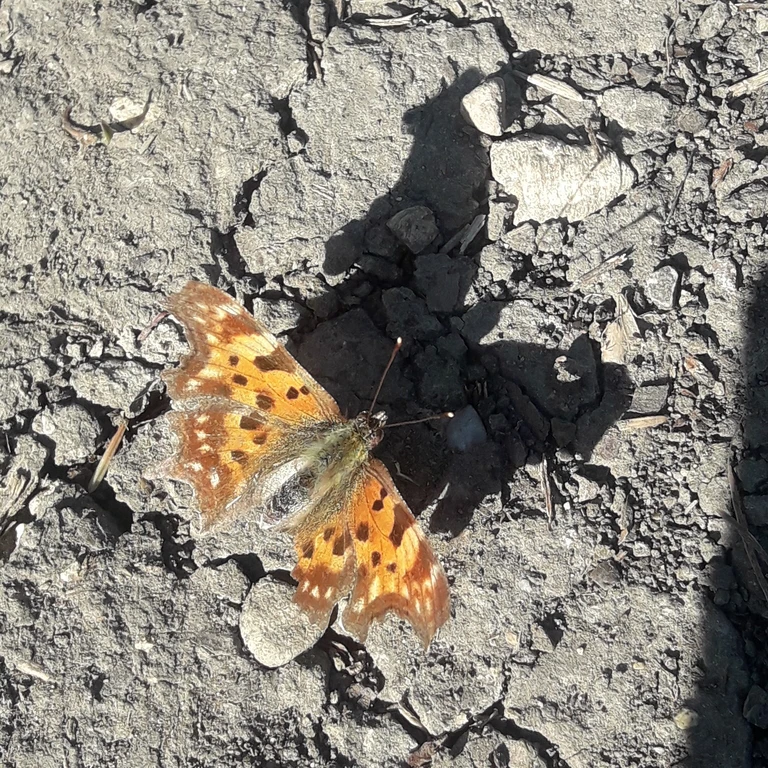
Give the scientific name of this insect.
Polygonia c-album
